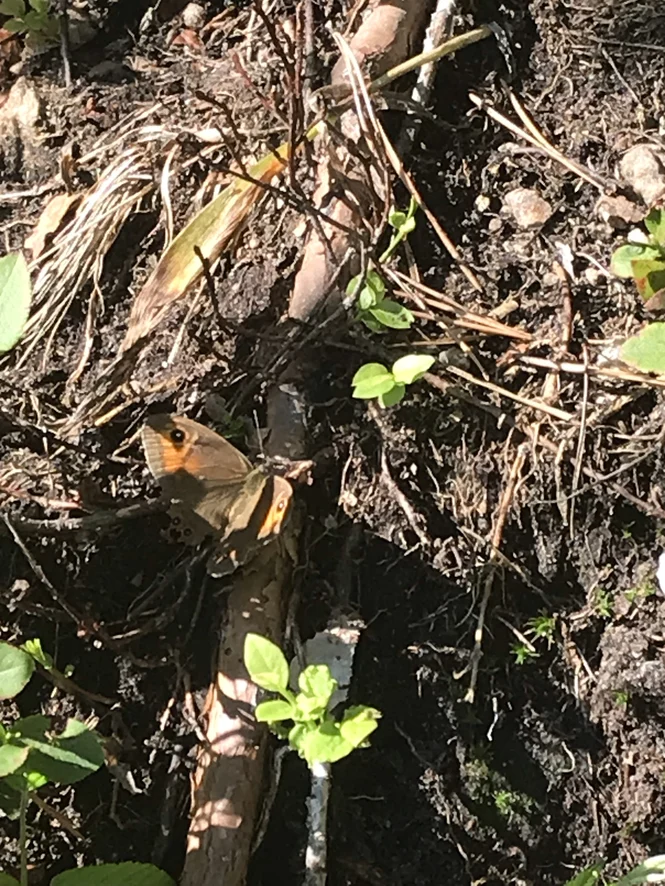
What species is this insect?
Lasiommata maera (also Pararge maera)
